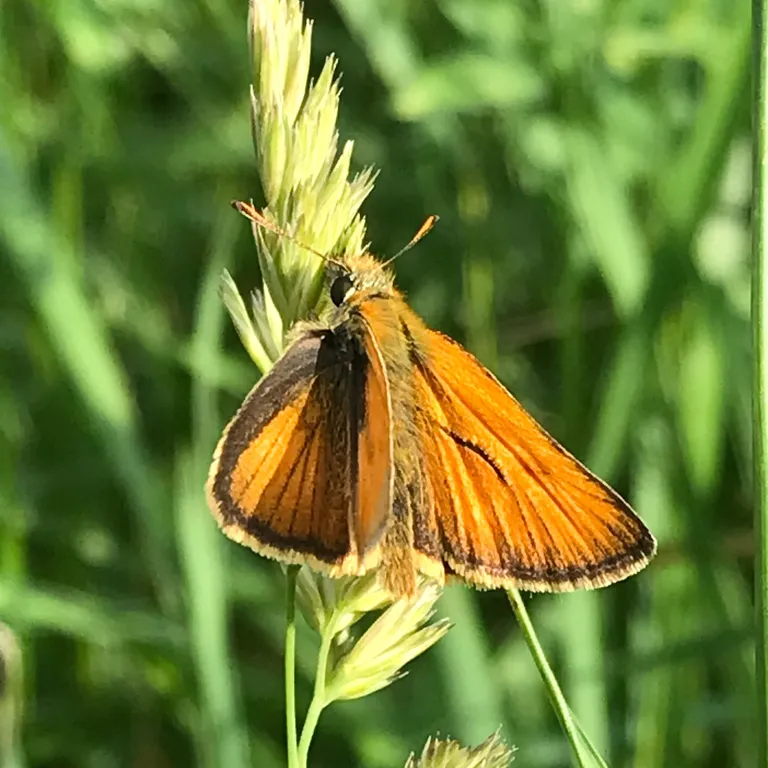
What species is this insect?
Thymelicus sylvestris
